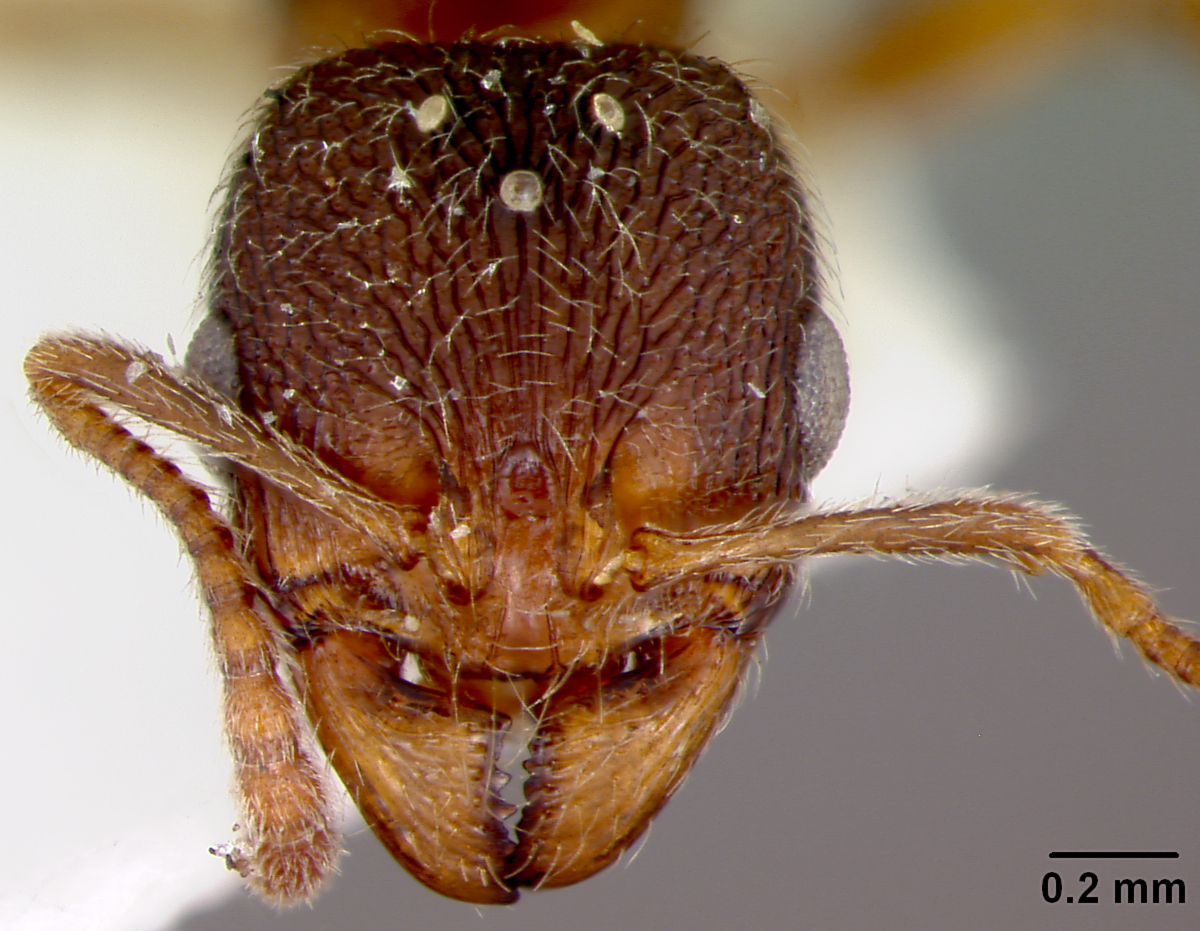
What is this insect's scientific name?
Stenamma meridionale
